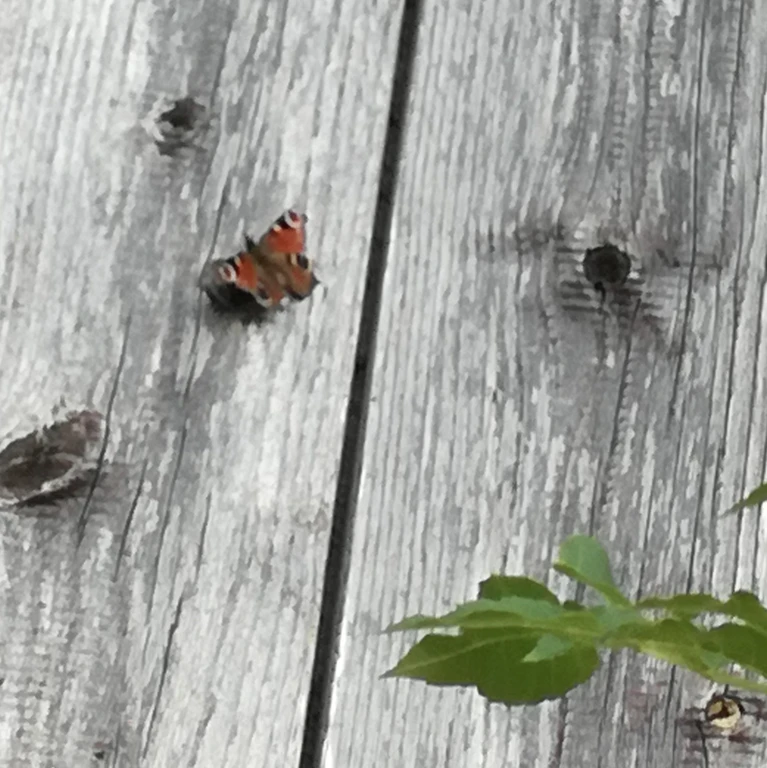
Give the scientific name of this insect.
Aglais io
